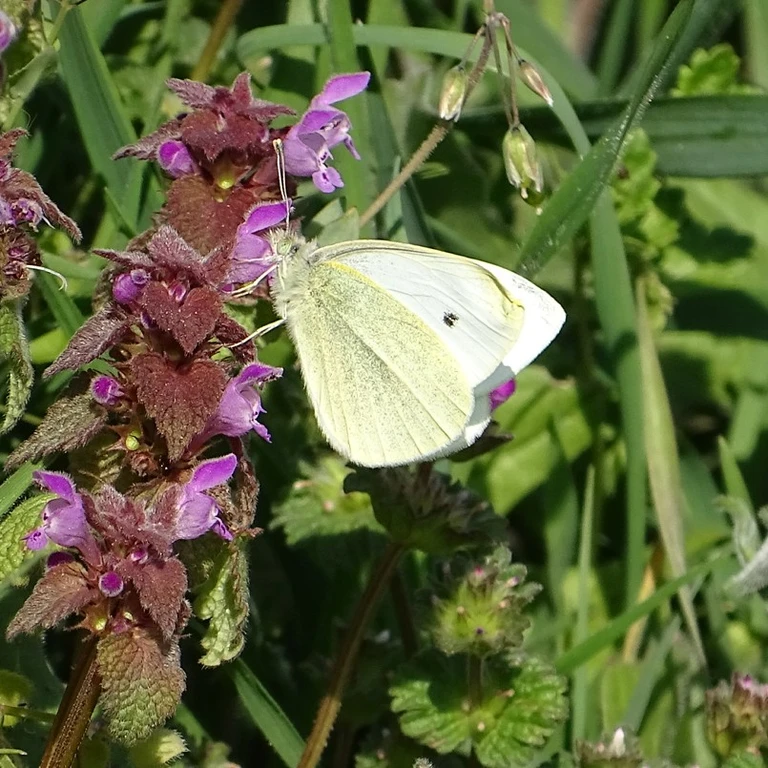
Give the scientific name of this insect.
Pieris rapae
